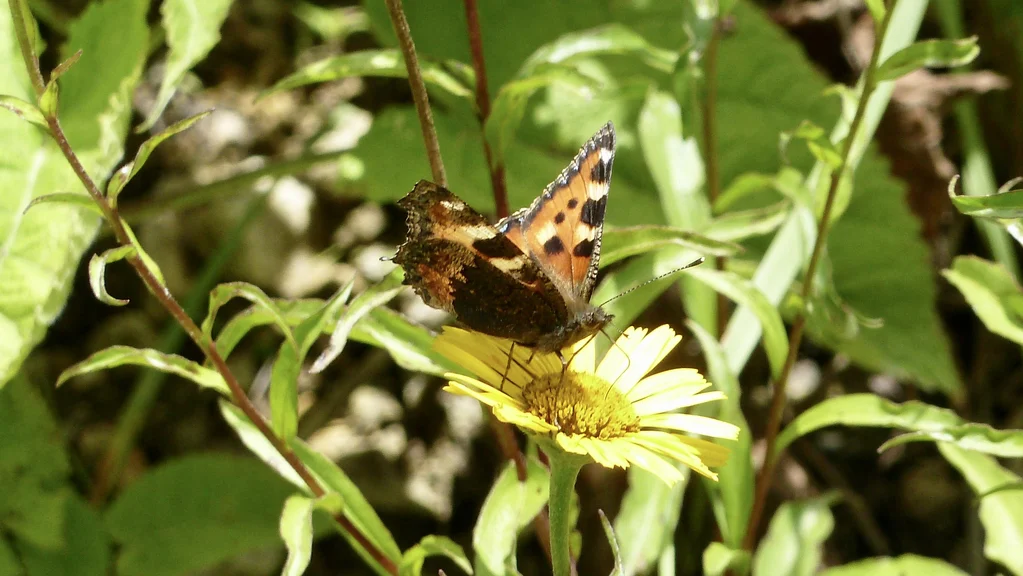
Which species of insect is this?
Aglais urticae
